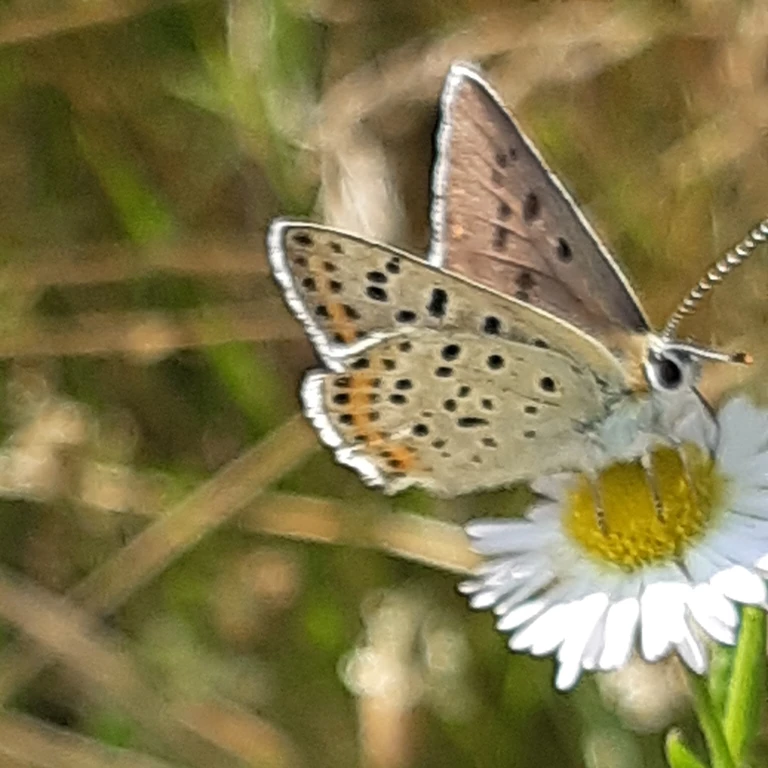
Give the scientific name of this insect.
Lycaena tityrus (also Loweia tityrus)
